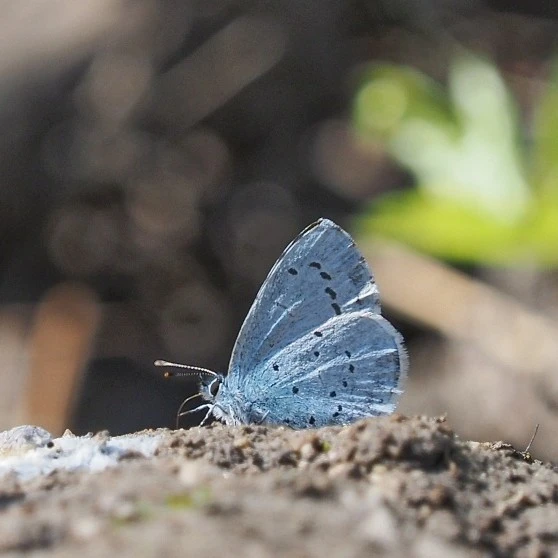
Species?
Celastrina argiolus
